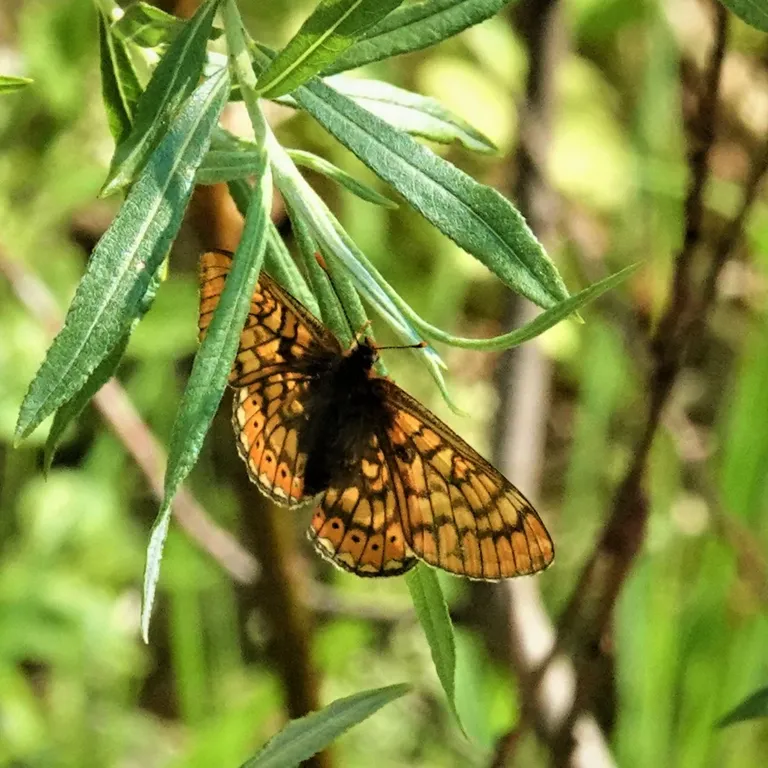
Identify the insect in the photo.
Euphydryas aurinia
